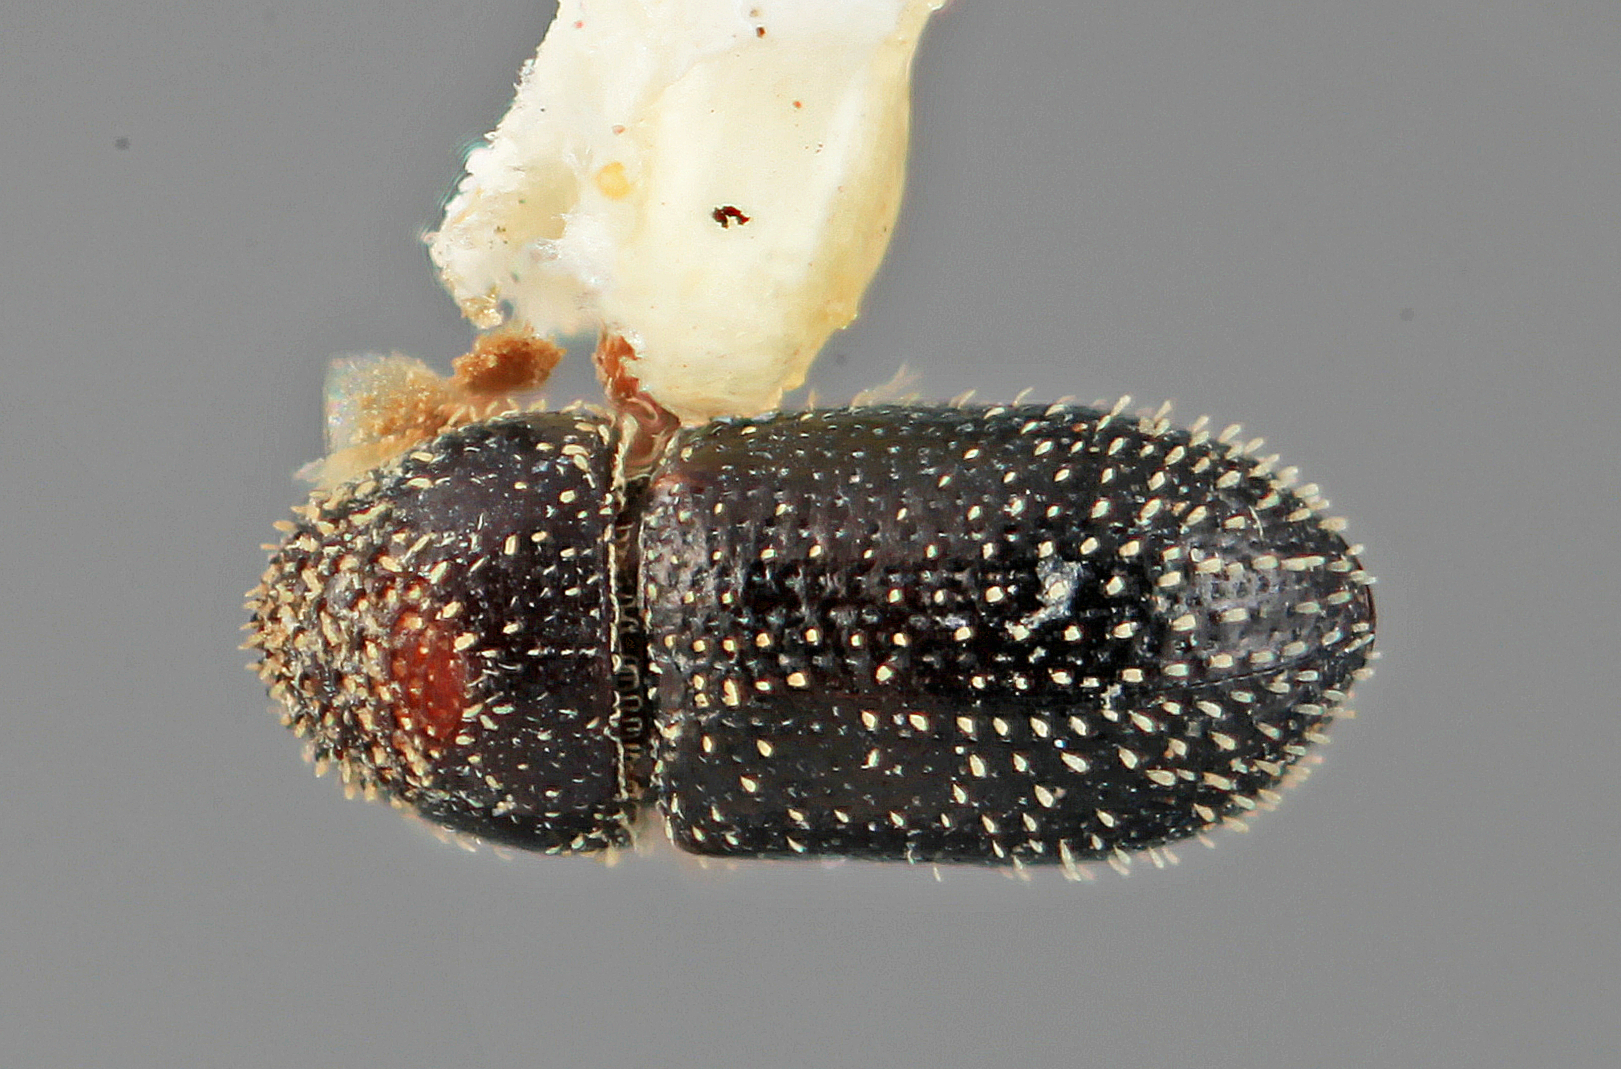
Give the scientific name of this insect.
Pseudothysanoes furvescens
